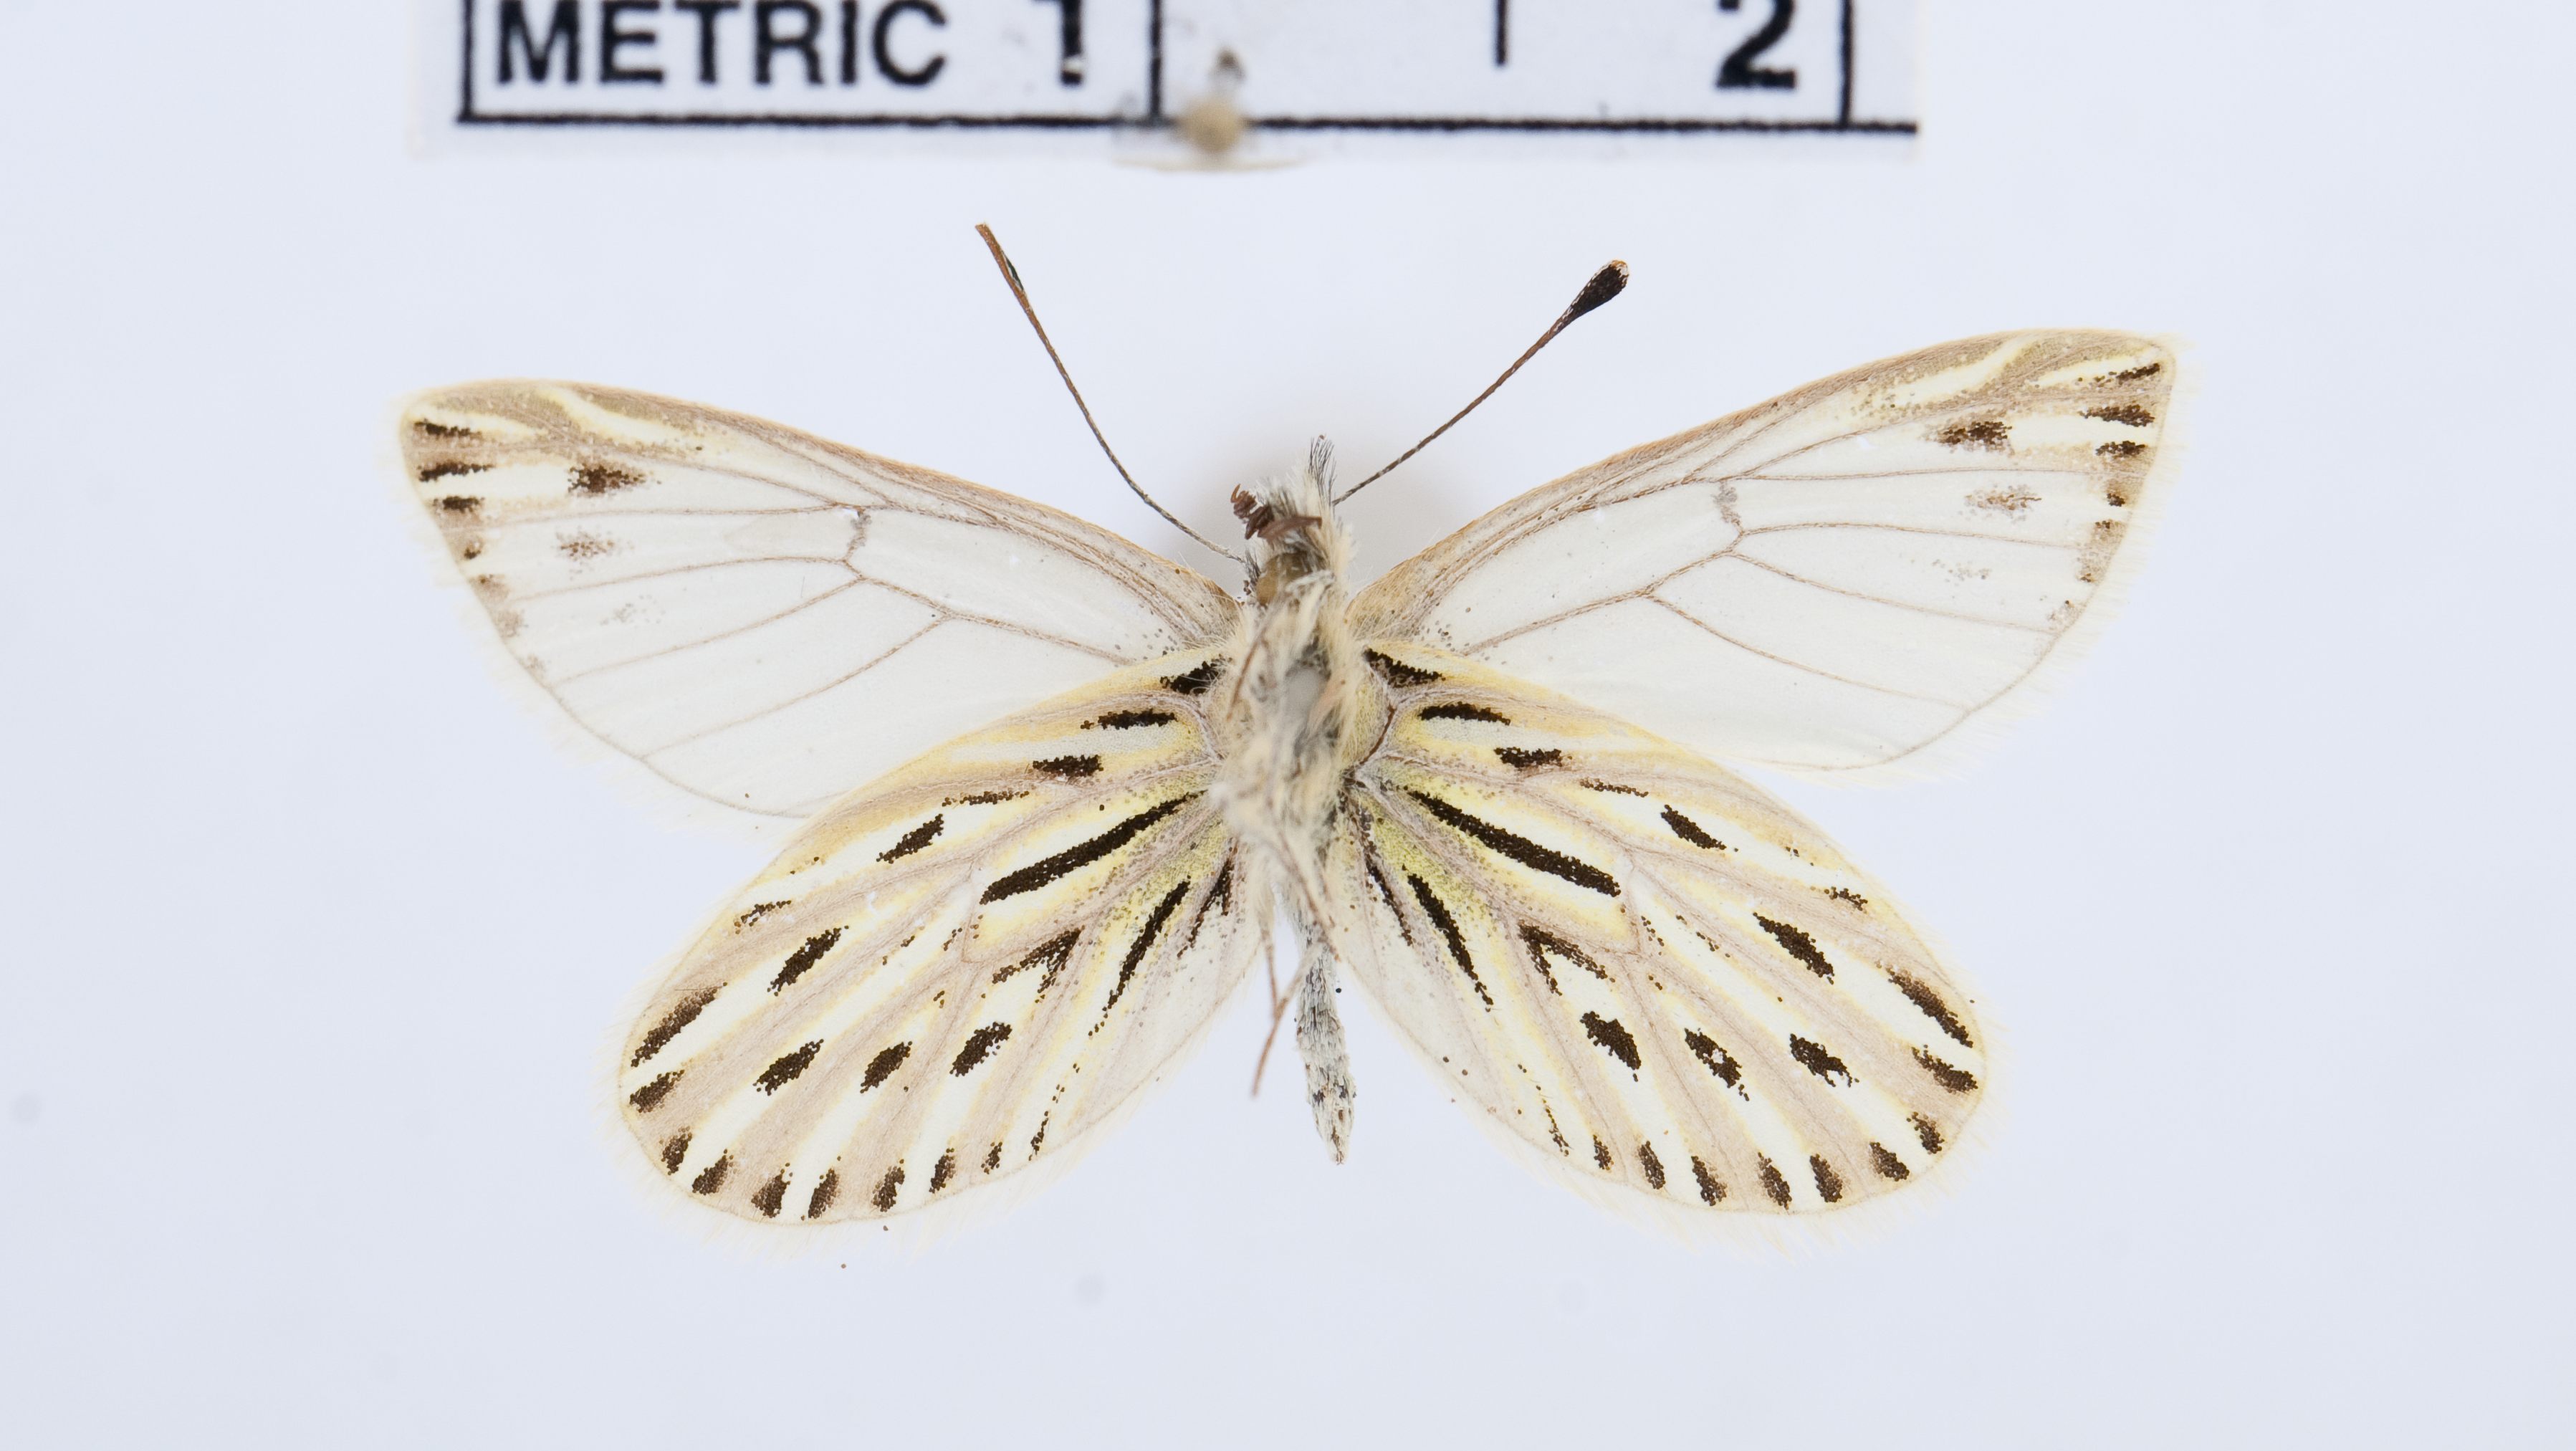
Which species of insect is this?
Phulia garleppi
